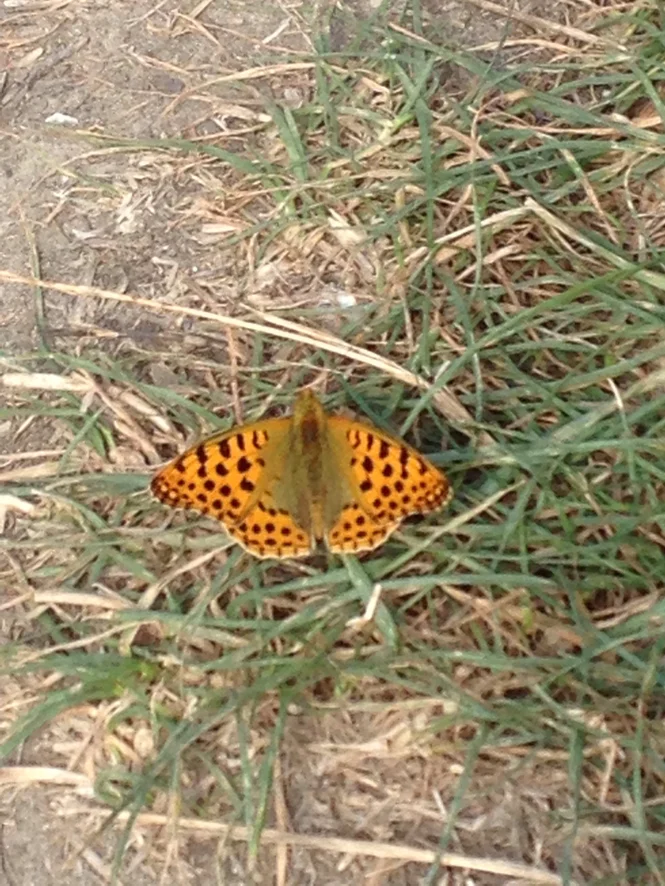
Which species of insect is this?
Issoria lathonia
